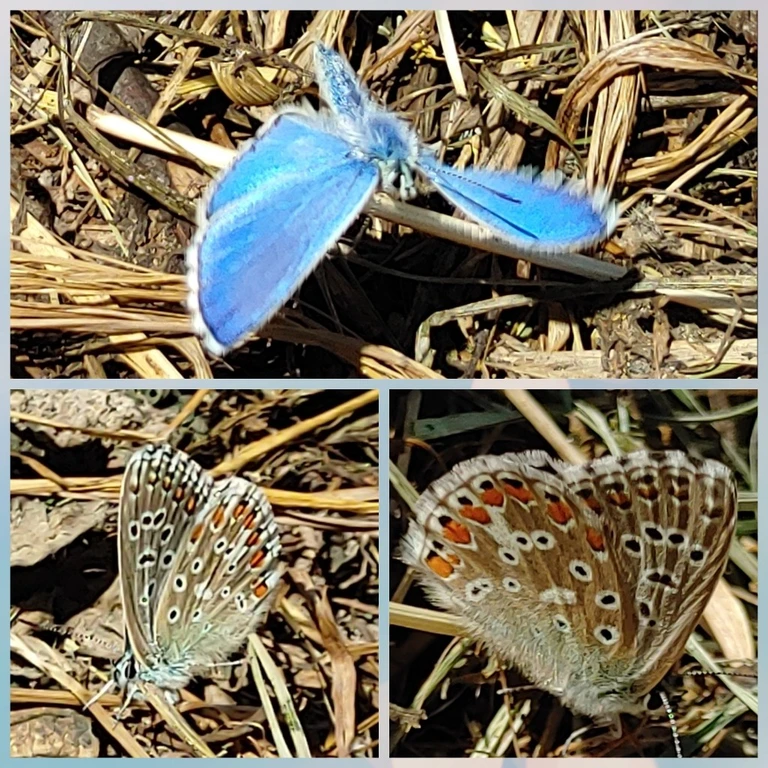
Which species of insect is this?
Lysandra bellargus
